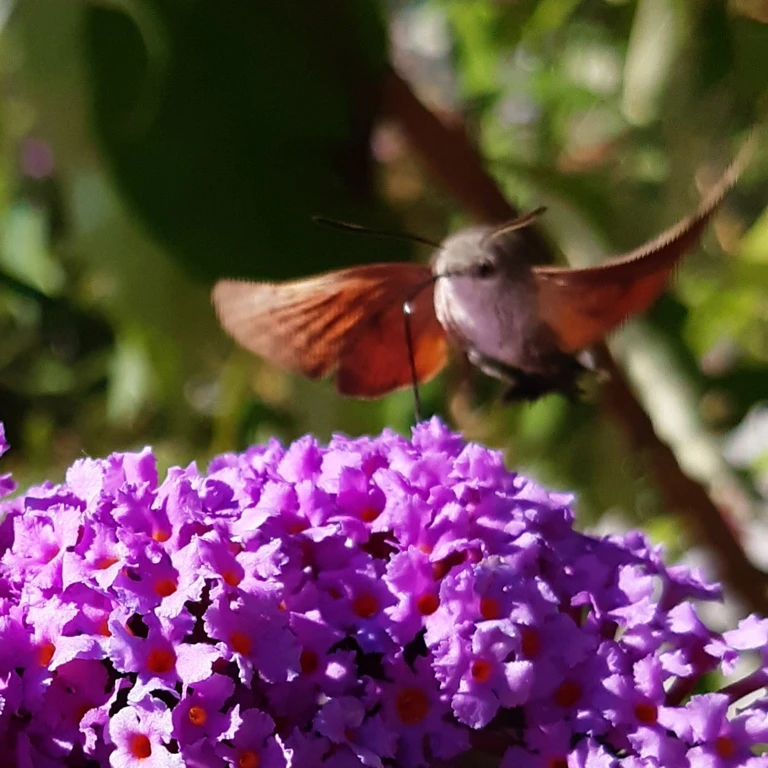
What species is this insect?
Macroglossum stellatarum
